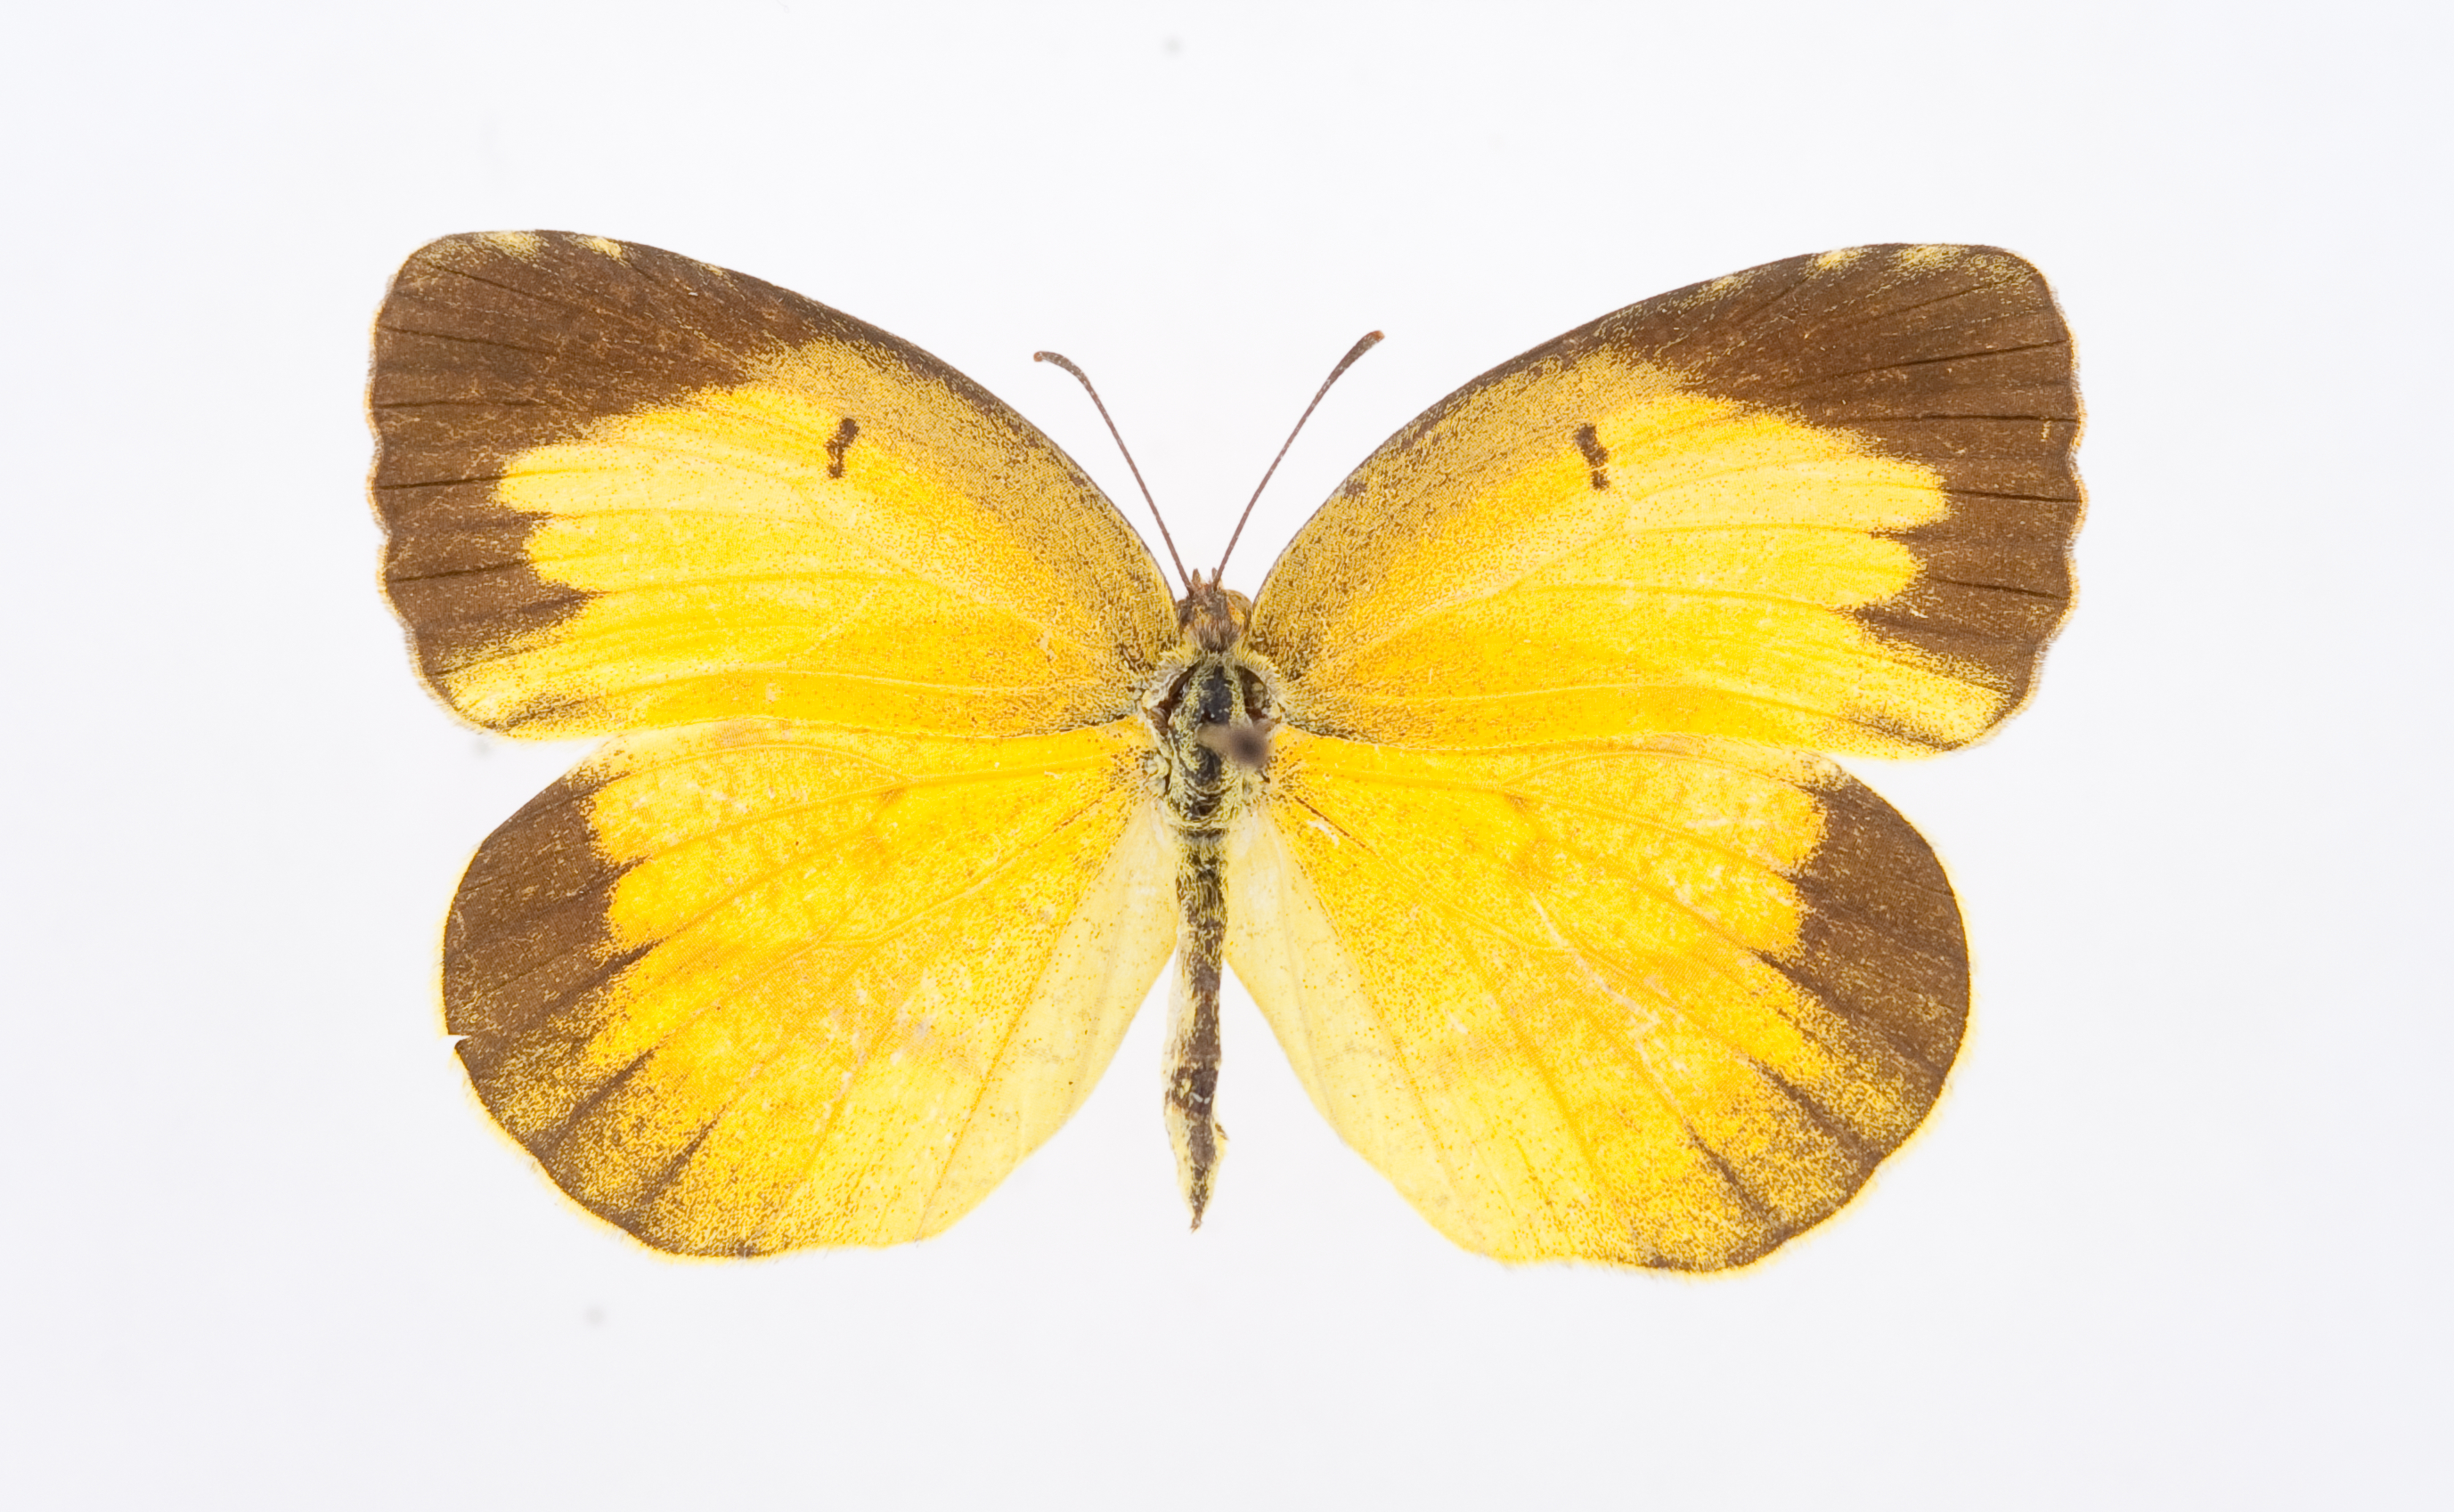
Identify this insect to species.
Abaeis nicippe
